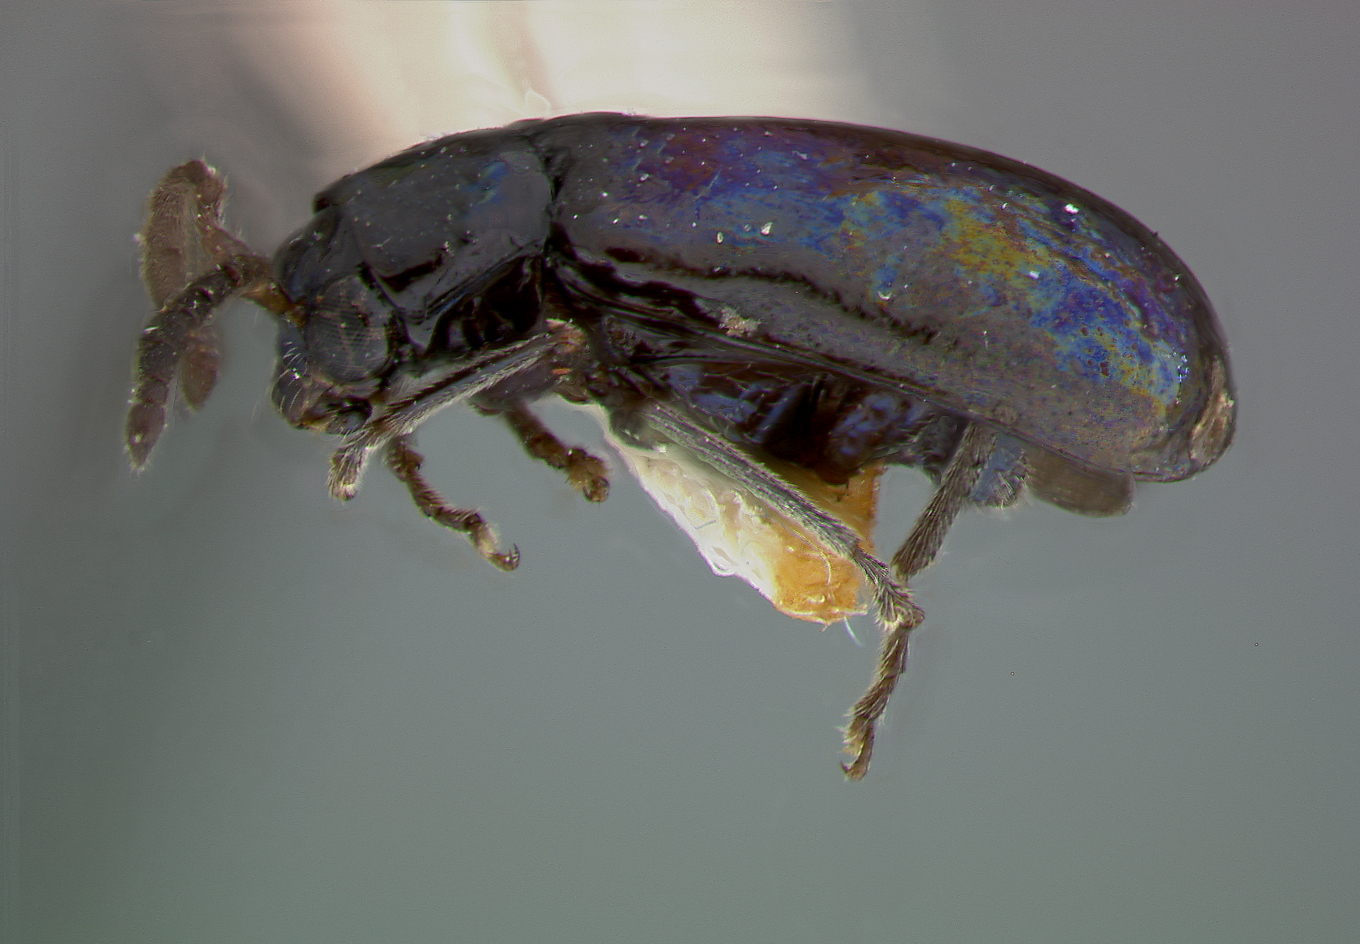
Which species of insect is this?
Ectmesopus tristis
